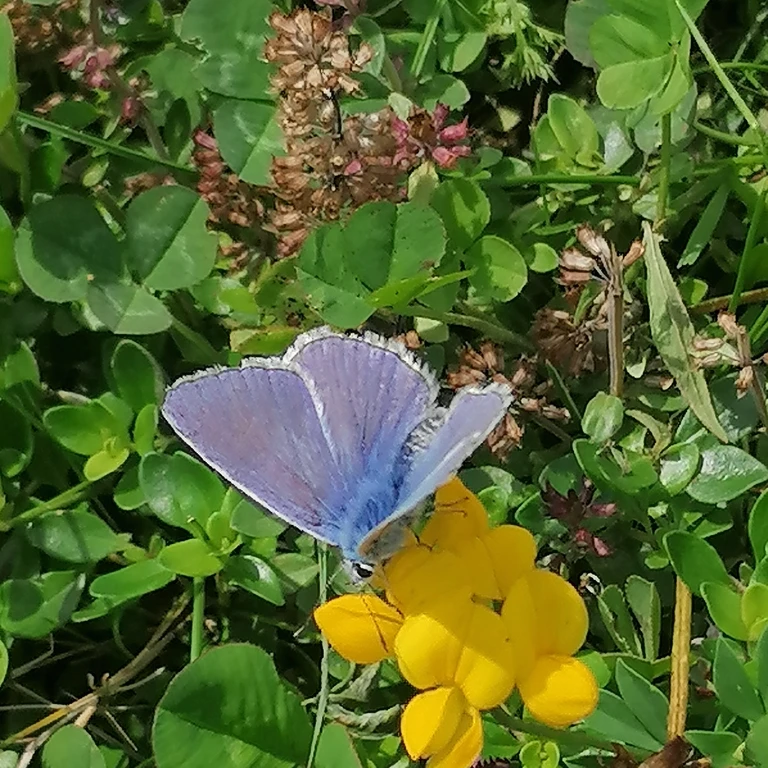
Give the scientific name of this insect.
Polyommatus icarus
